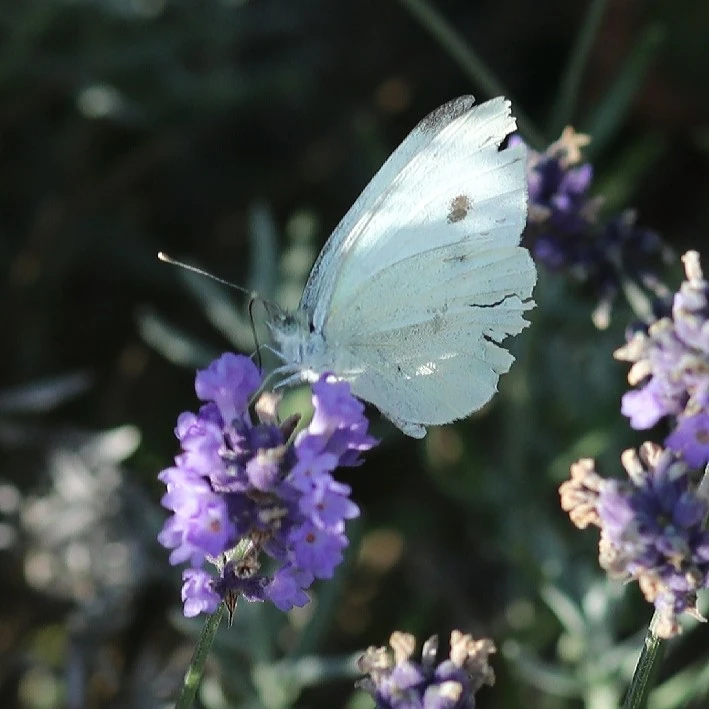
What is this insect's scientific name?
Pieris rapae
